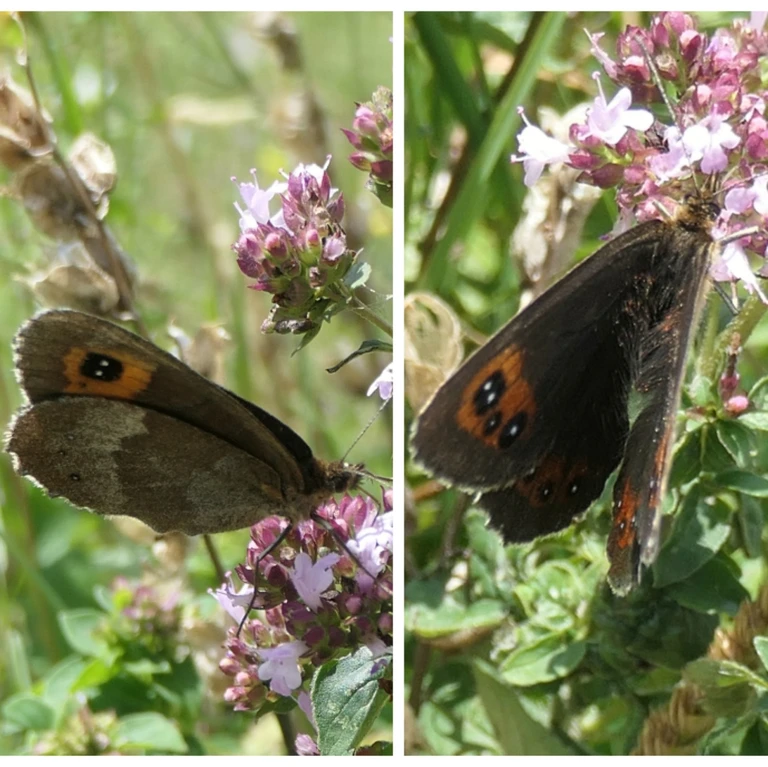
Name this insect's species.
Erebia aethiops
